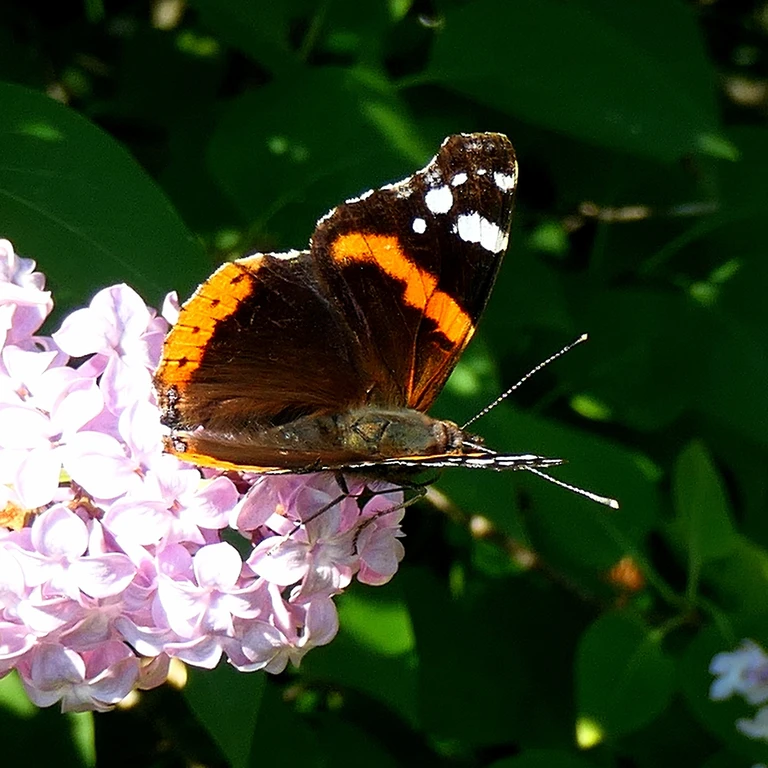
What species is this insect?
Vanessa atalanta
